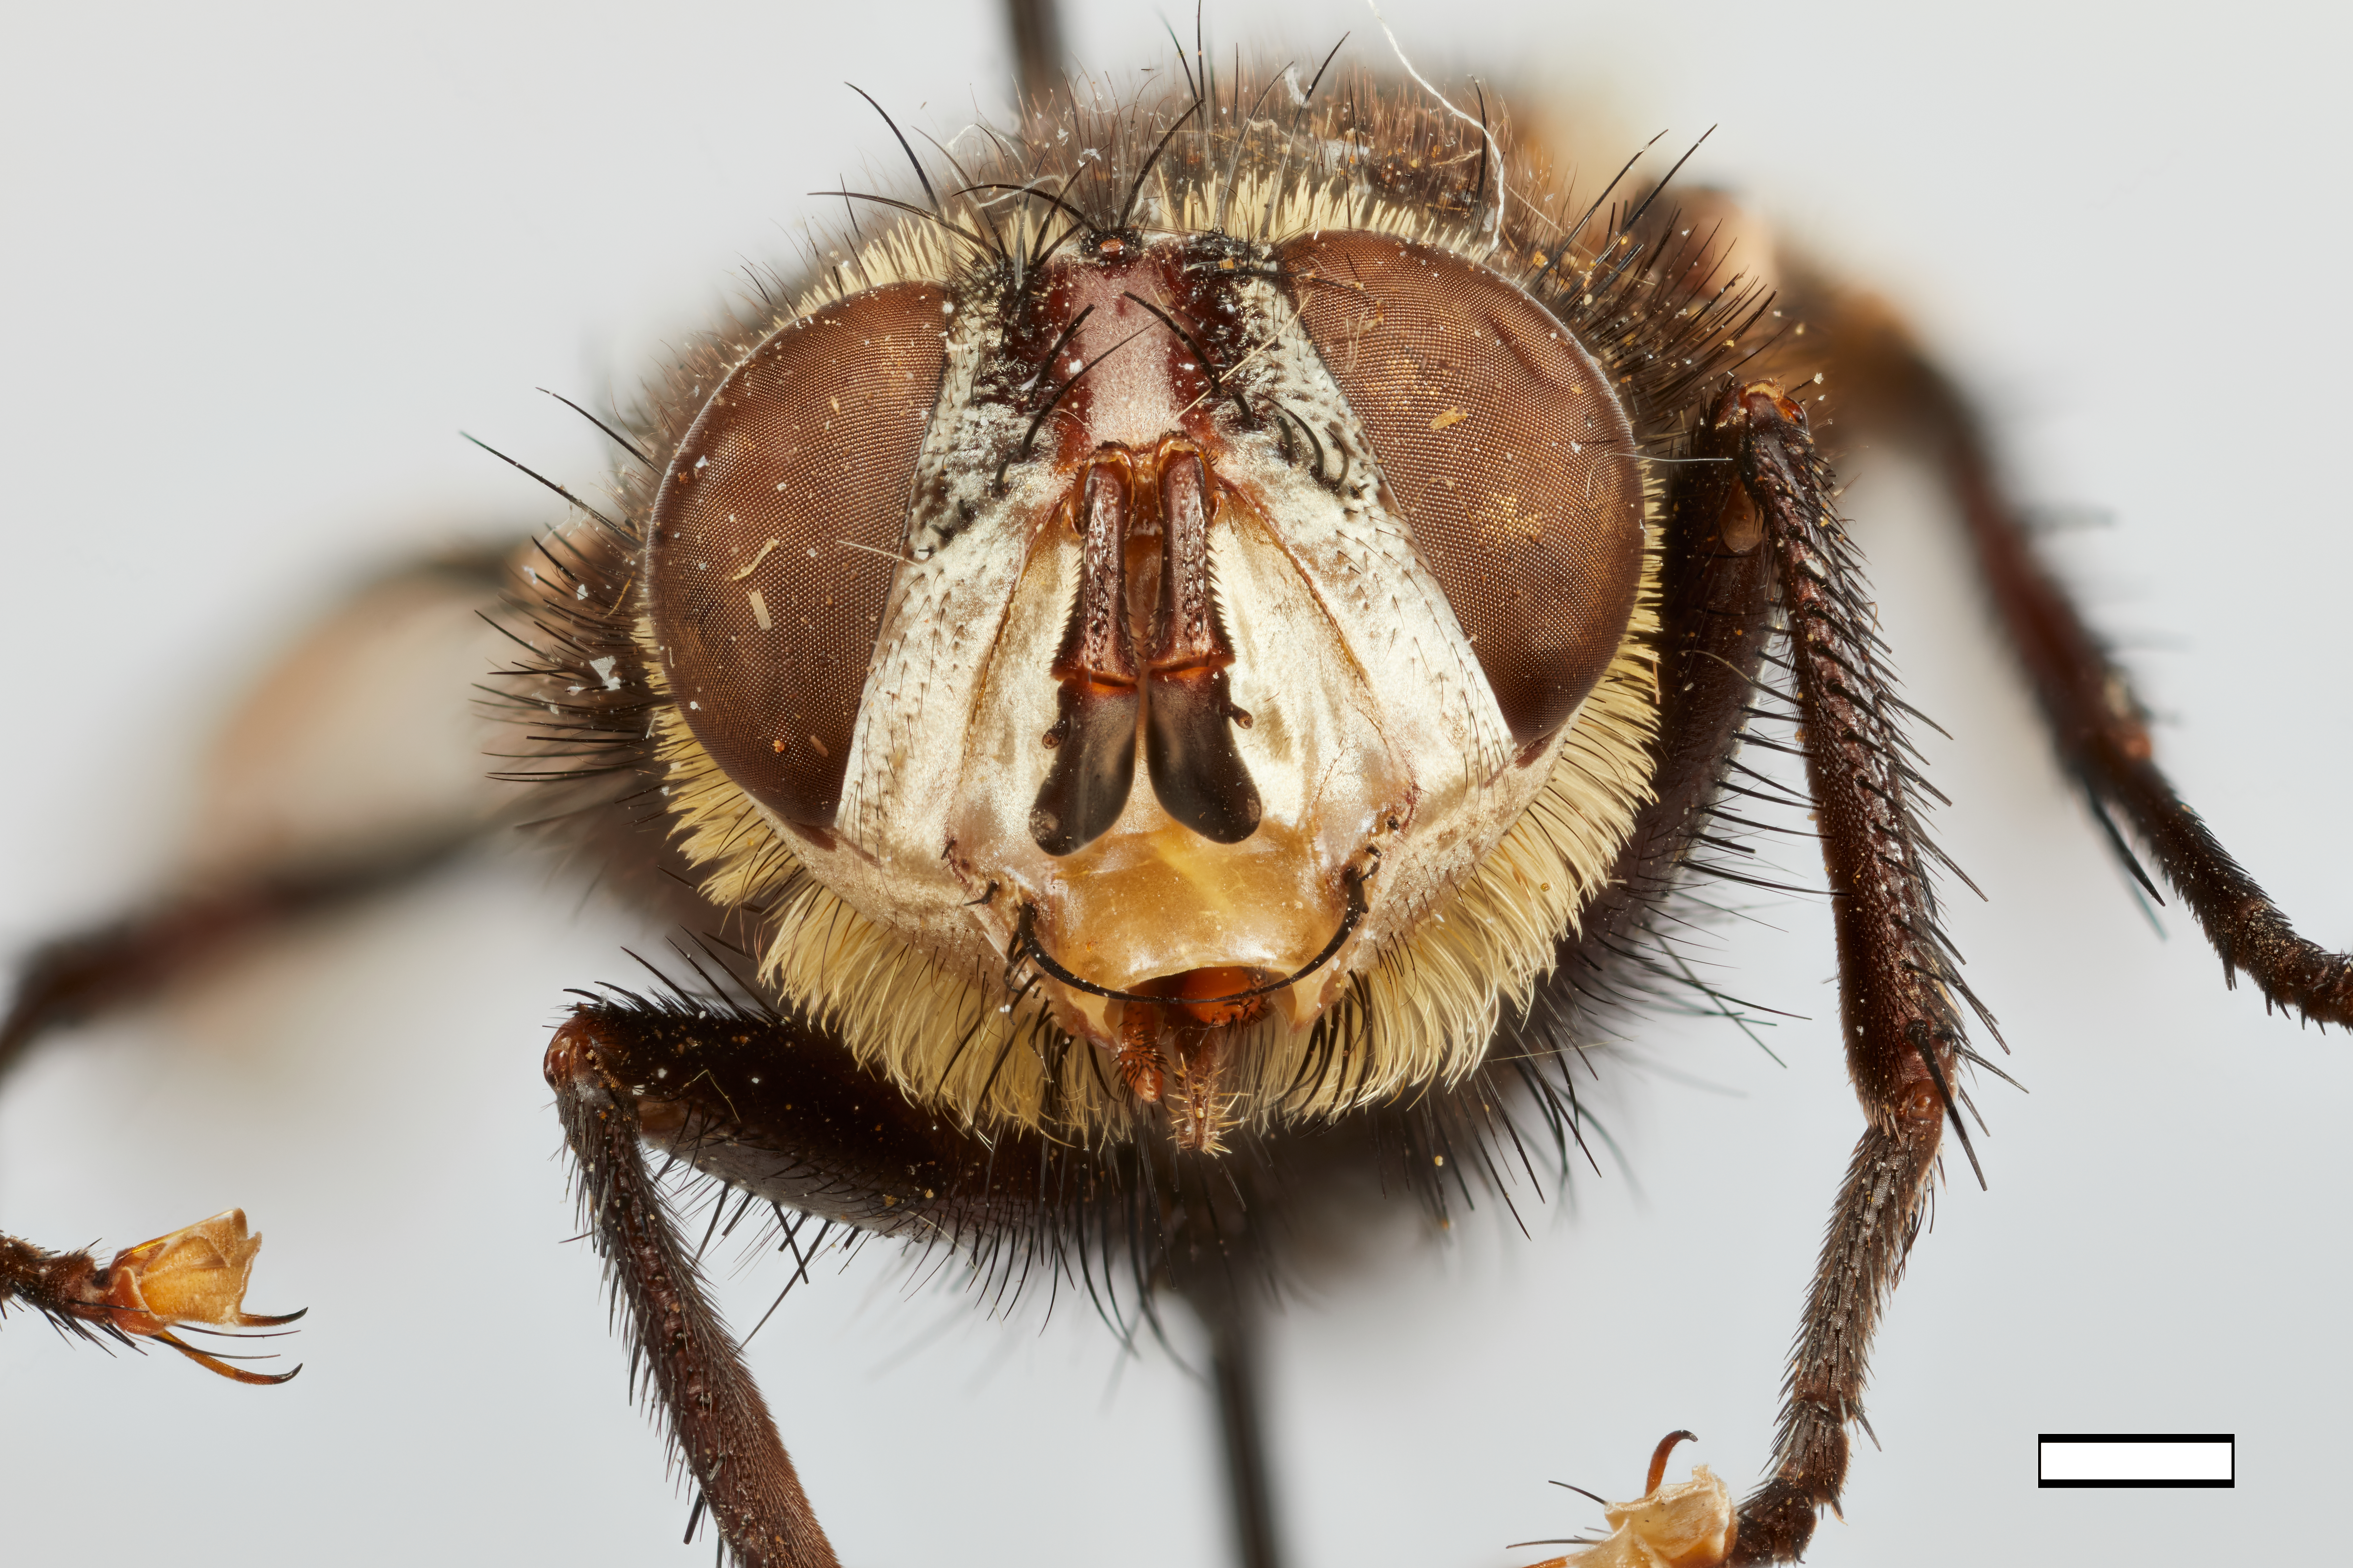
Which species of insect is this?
Upodemocera robinsoni
